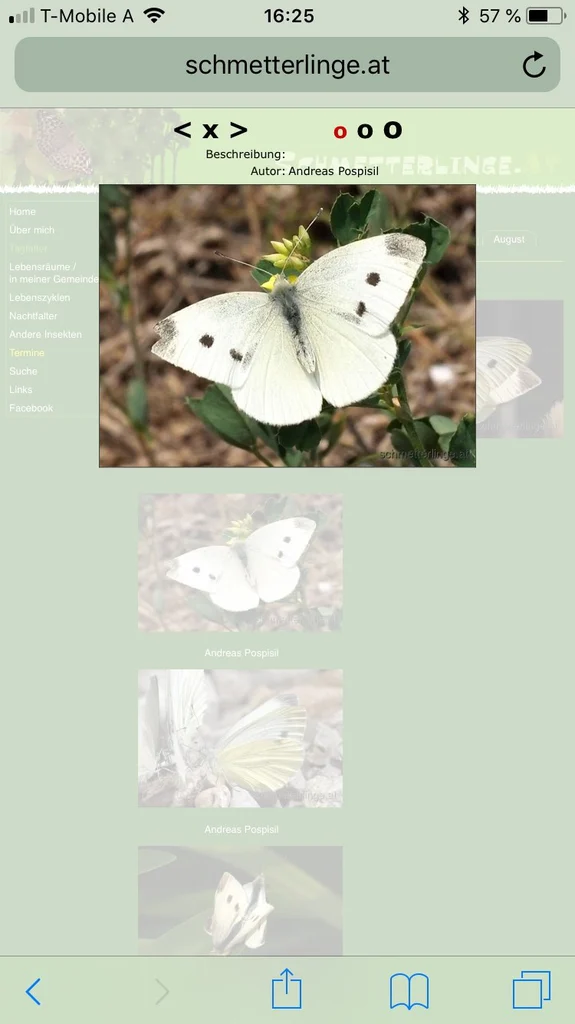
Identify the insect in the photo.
Pieris rapae
